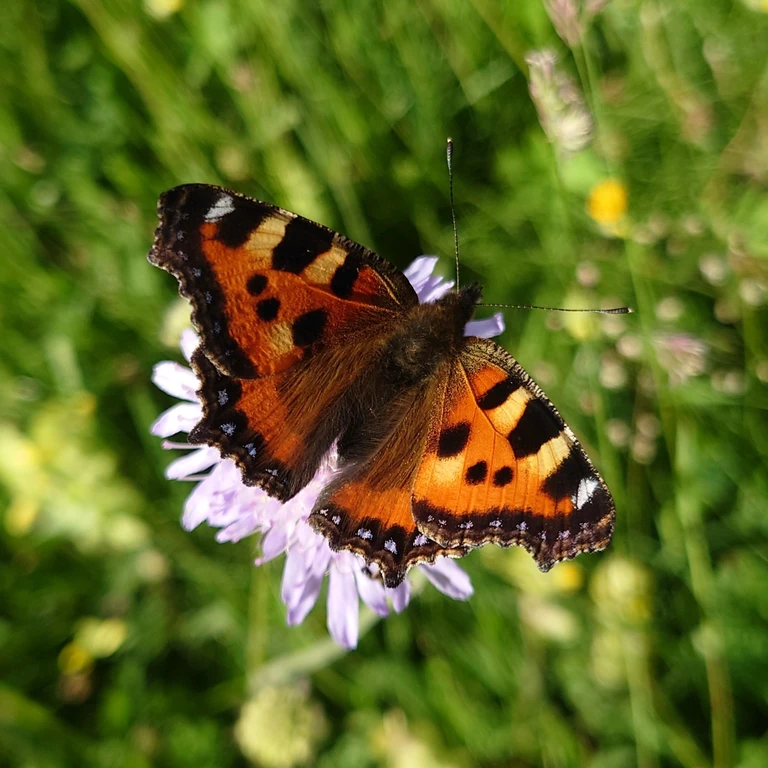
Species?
Aglais urticae
